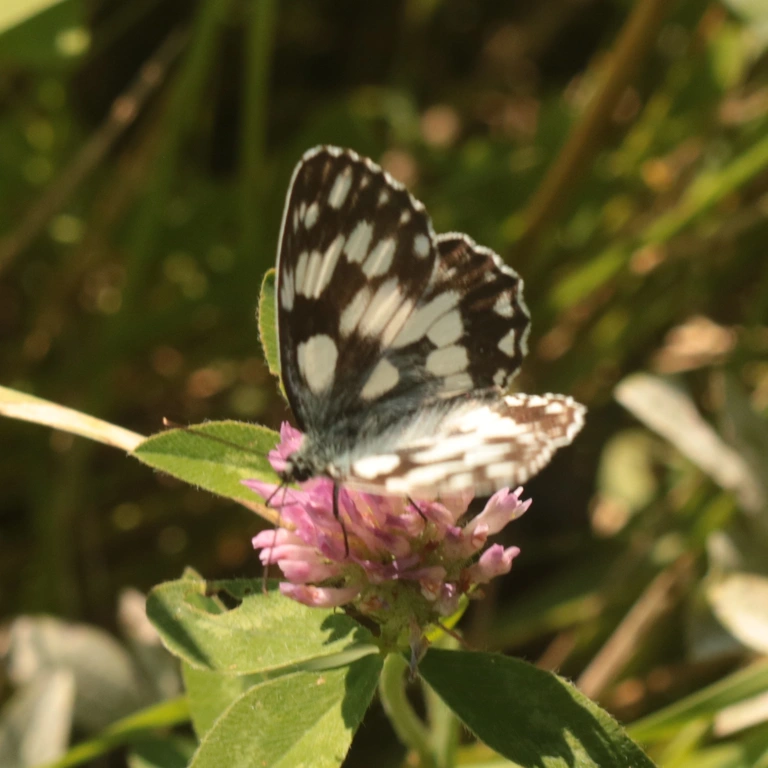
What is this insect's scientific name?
Melanargia galathea
